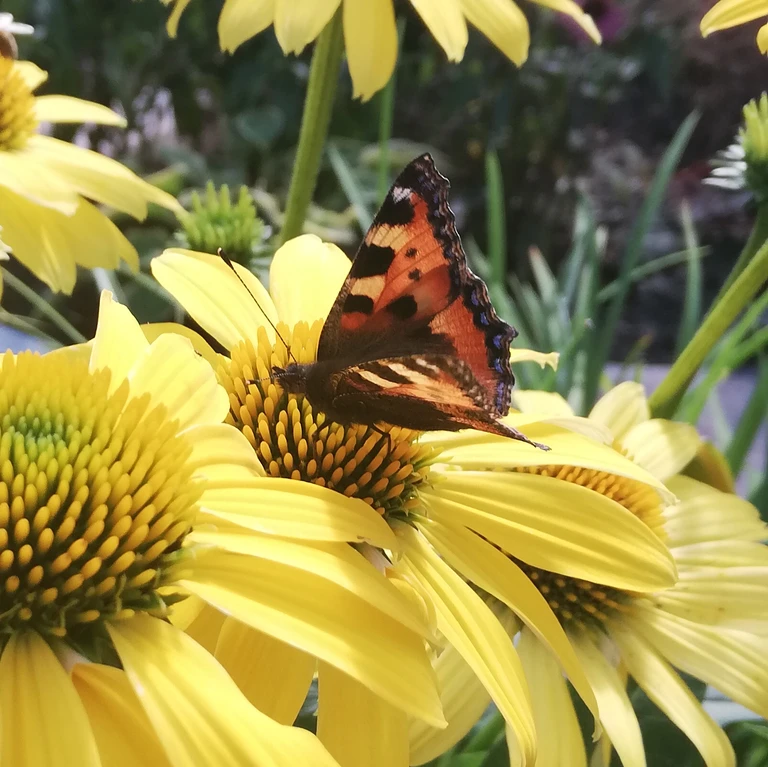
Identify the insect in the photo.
Aglais urticae
